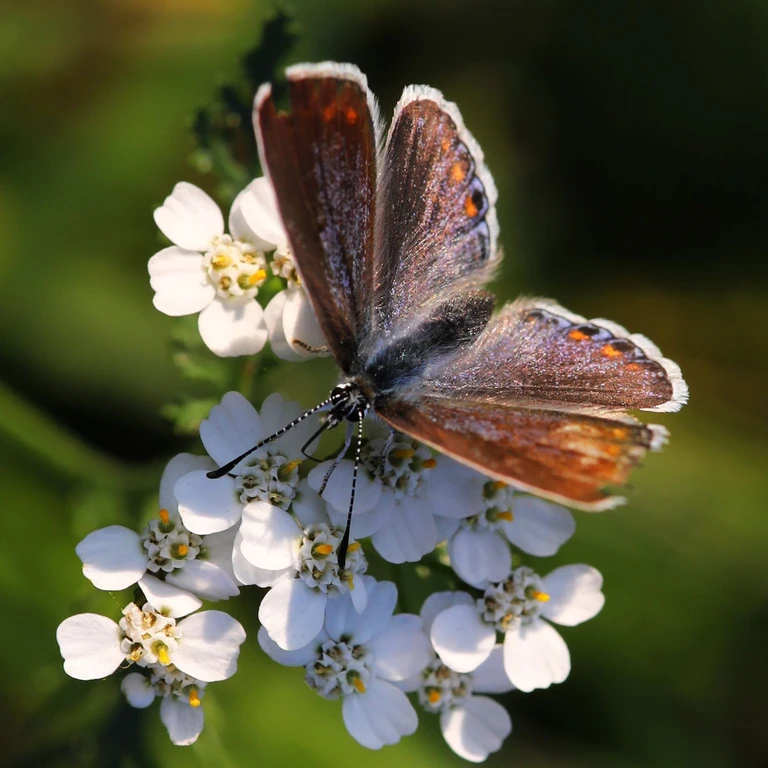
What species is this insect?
Polyommatus icarus
